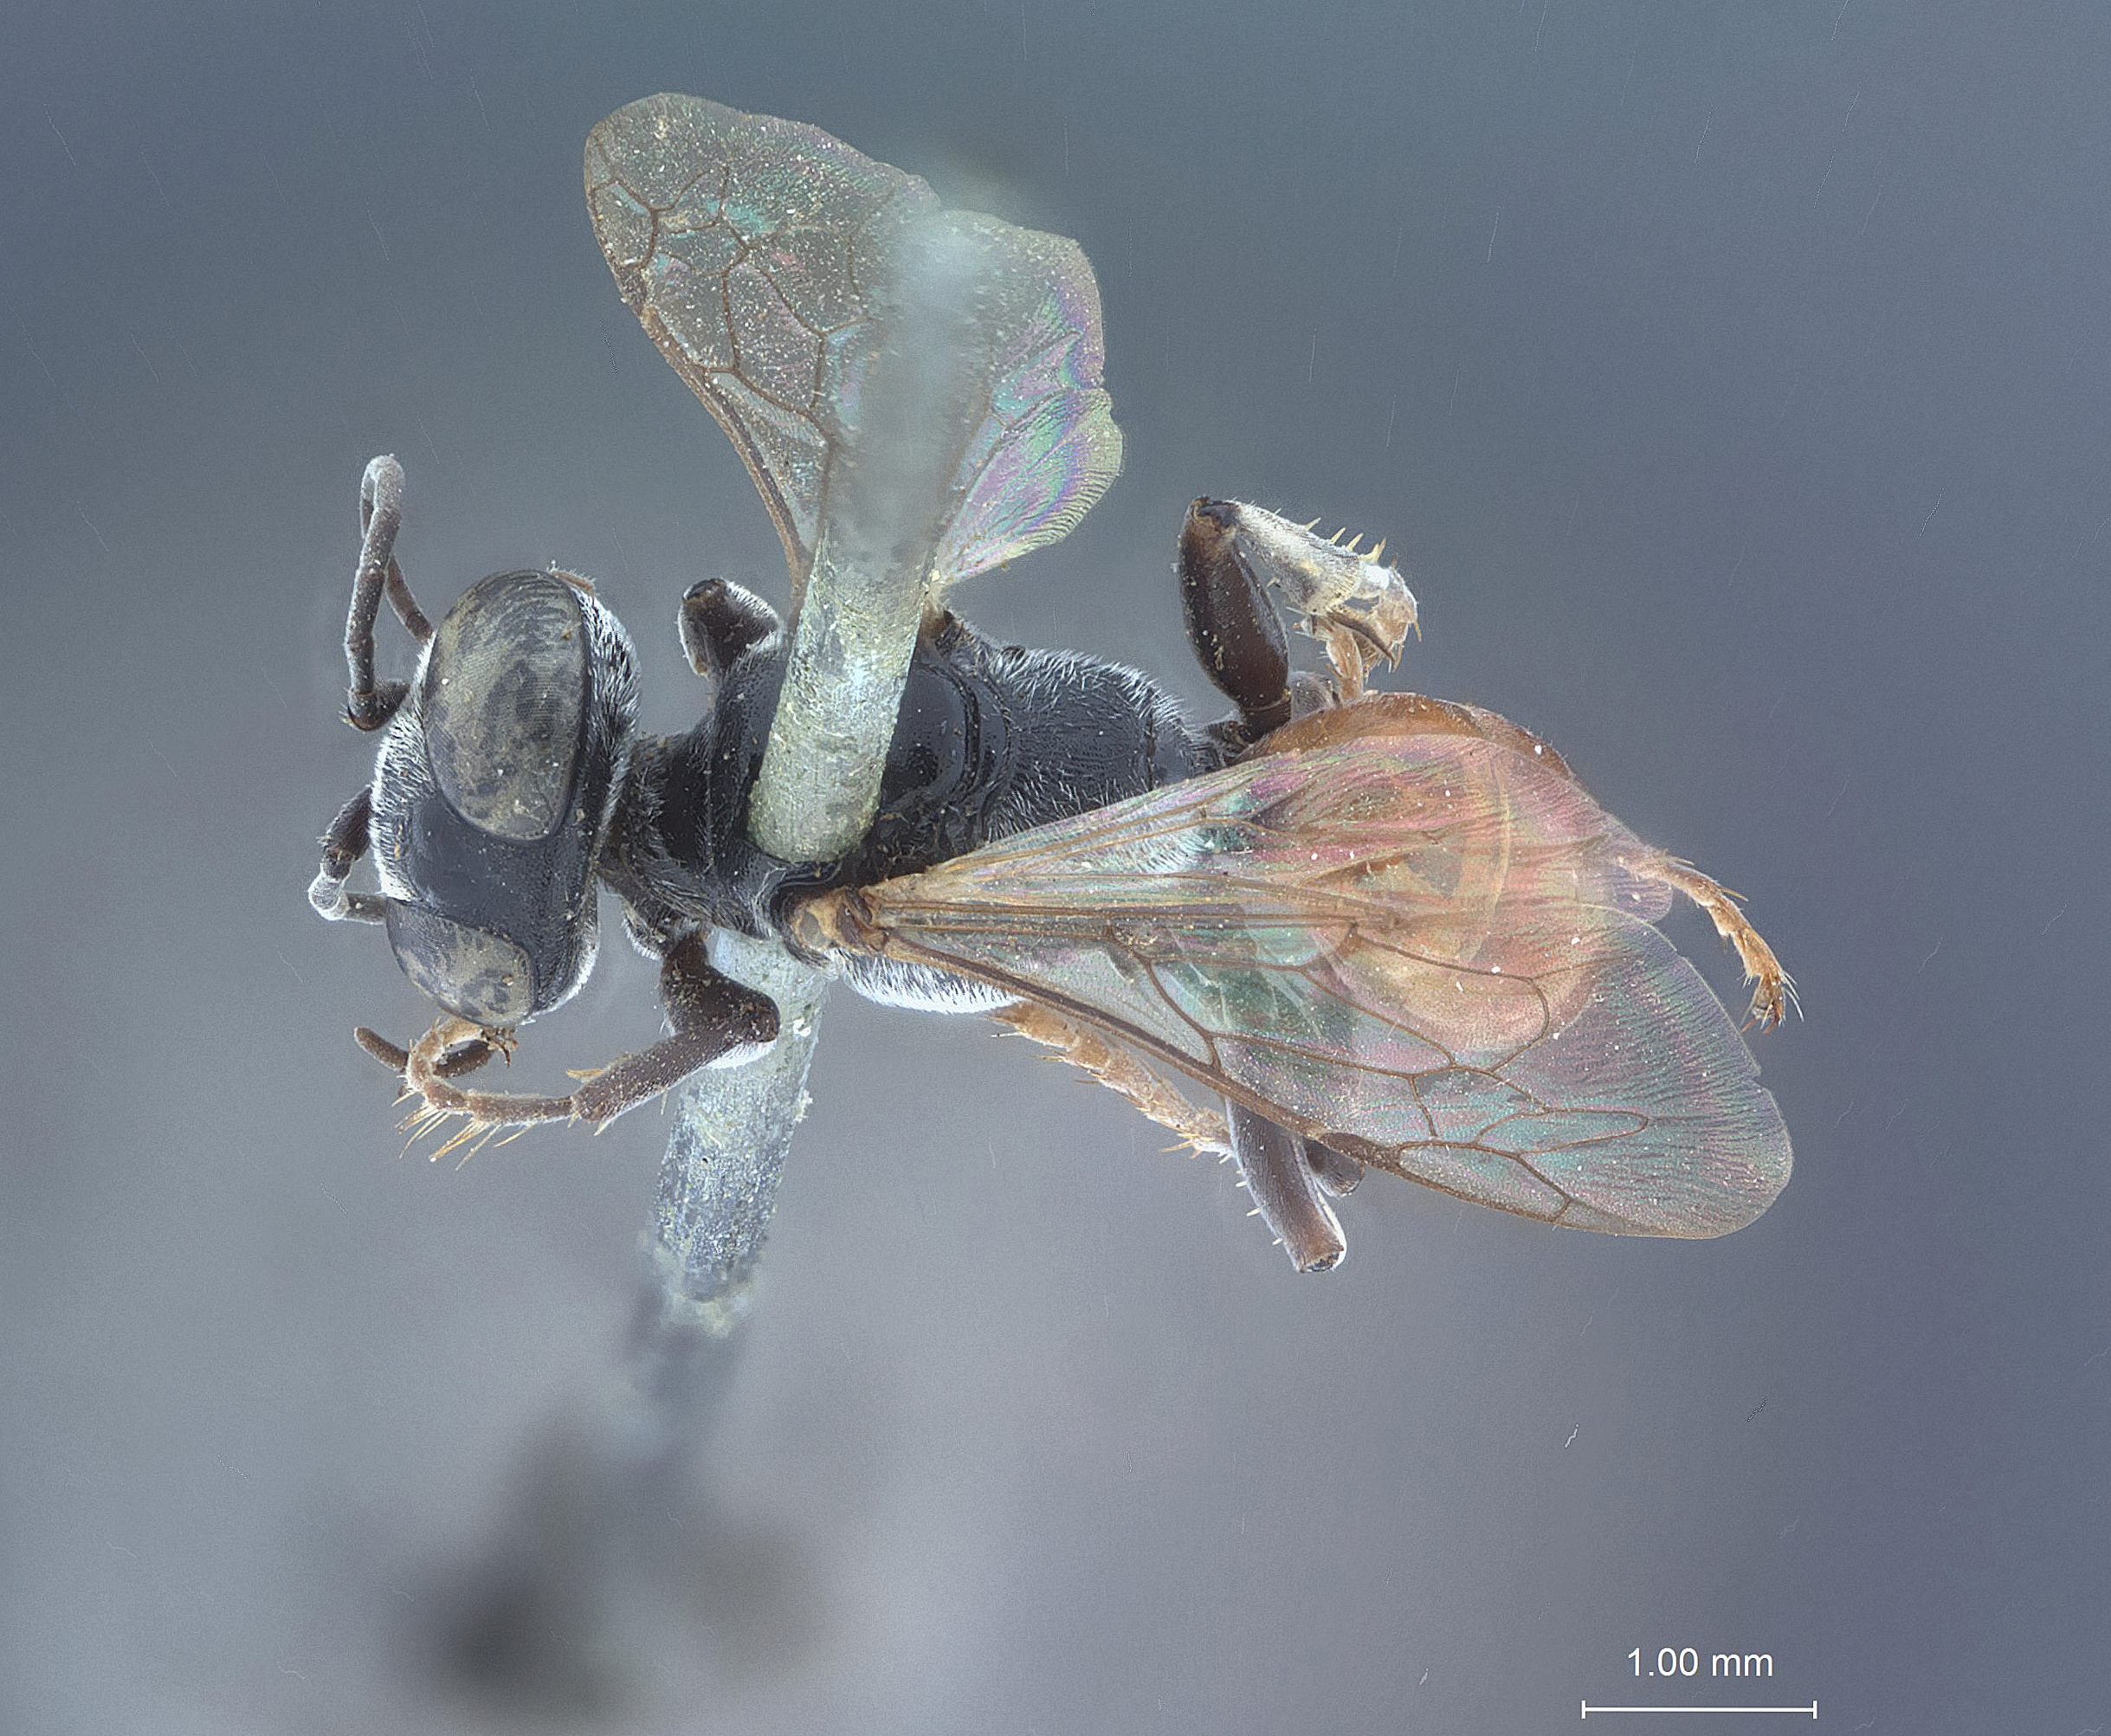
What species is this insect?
Tachysphex pekingensis
